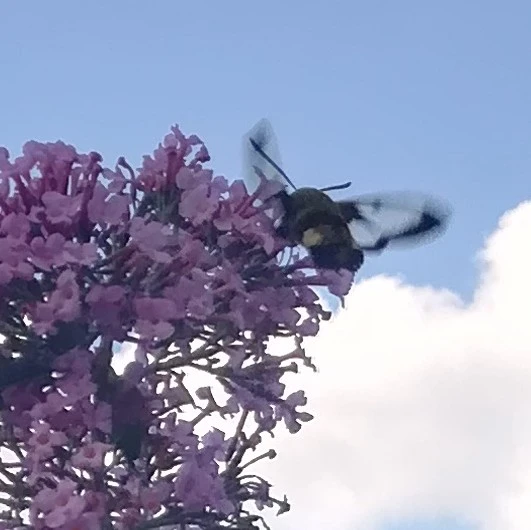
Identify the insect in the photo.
Hemaris fuciformis
